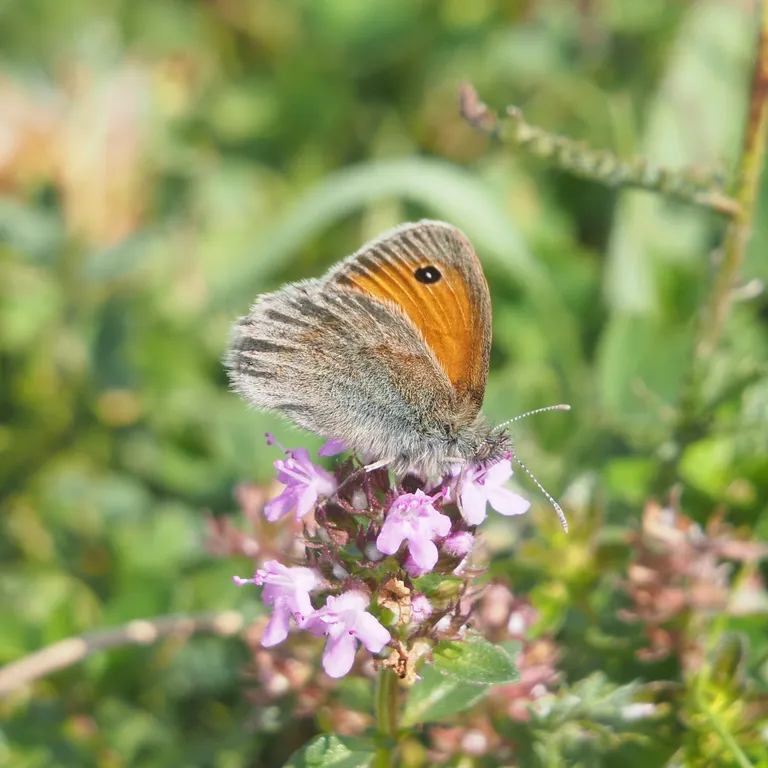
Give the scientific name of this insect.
Coenonympha pamphilus
